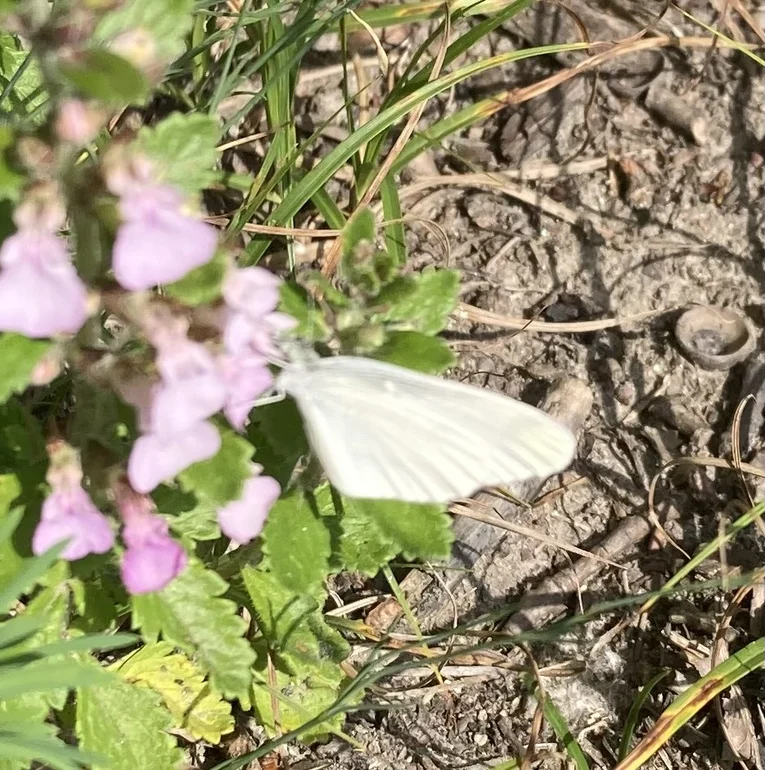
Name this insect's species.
Leptidea sinapis/juvernica
